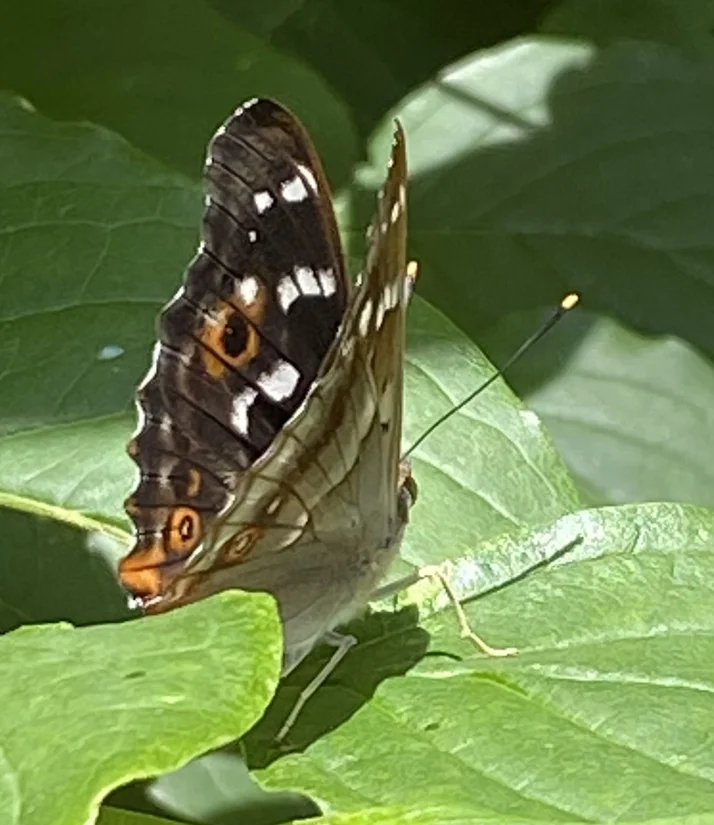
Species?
Apatura ilia
